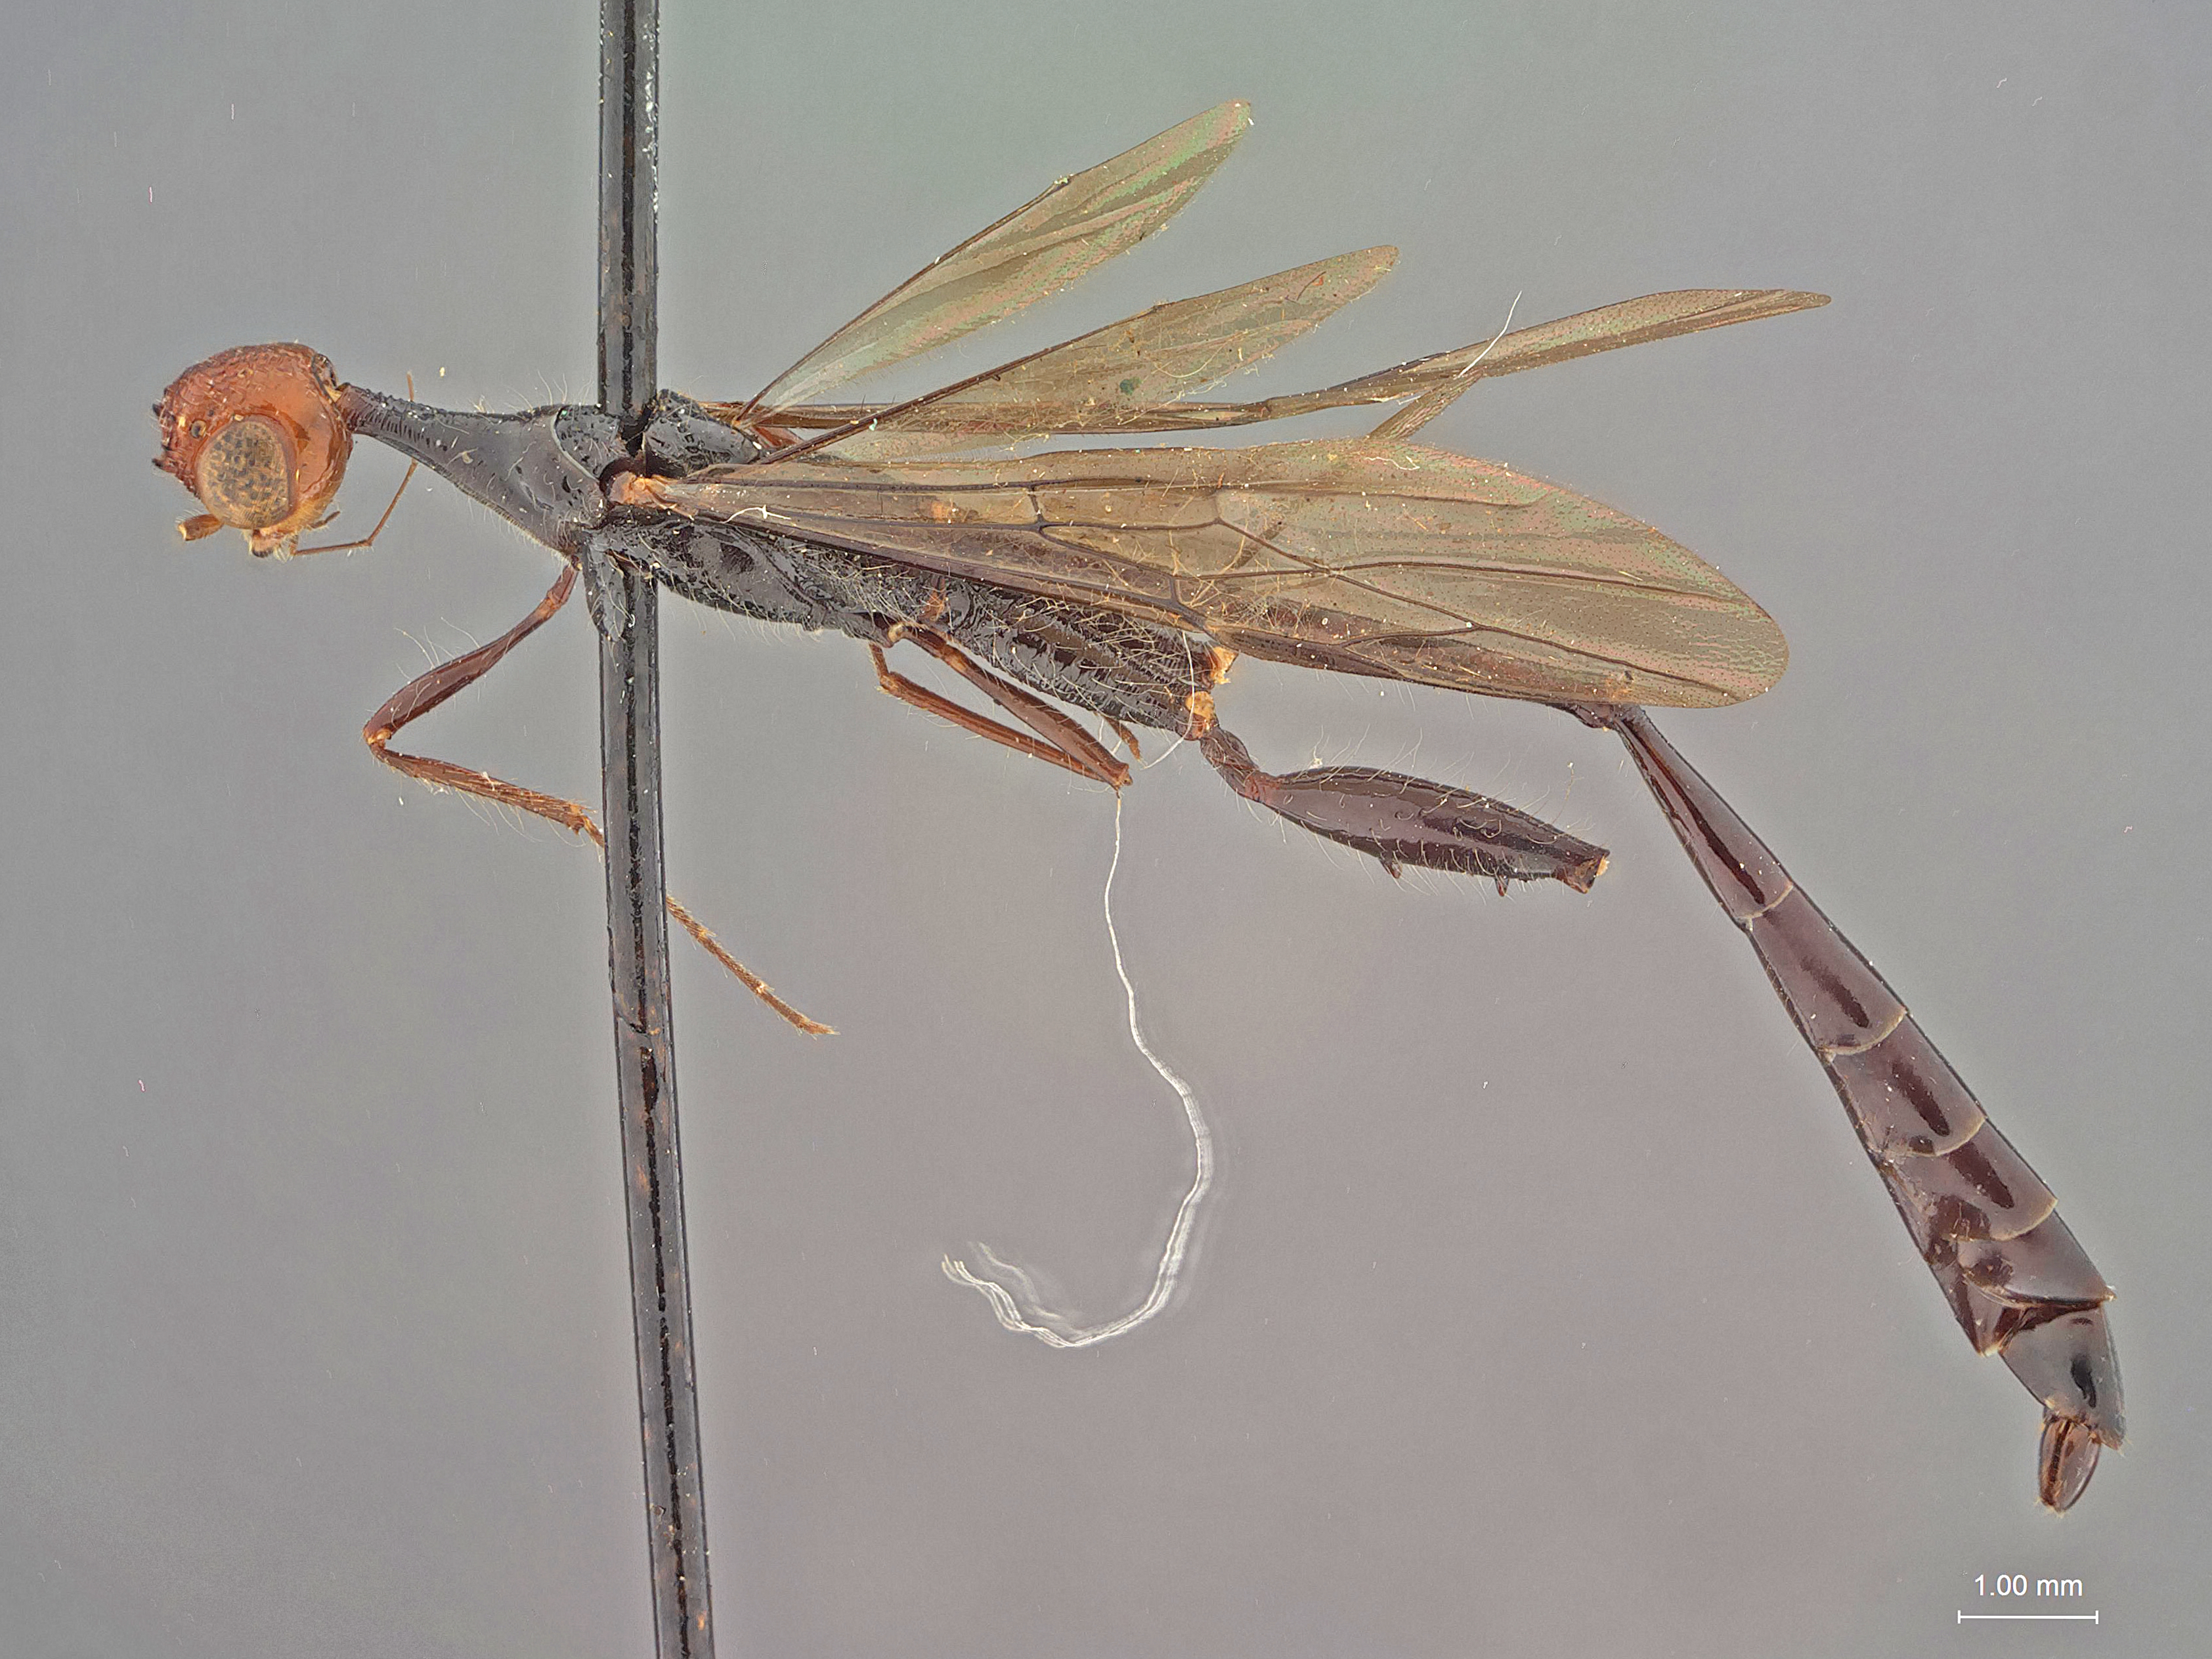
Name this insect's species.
Stephanus lepidus
